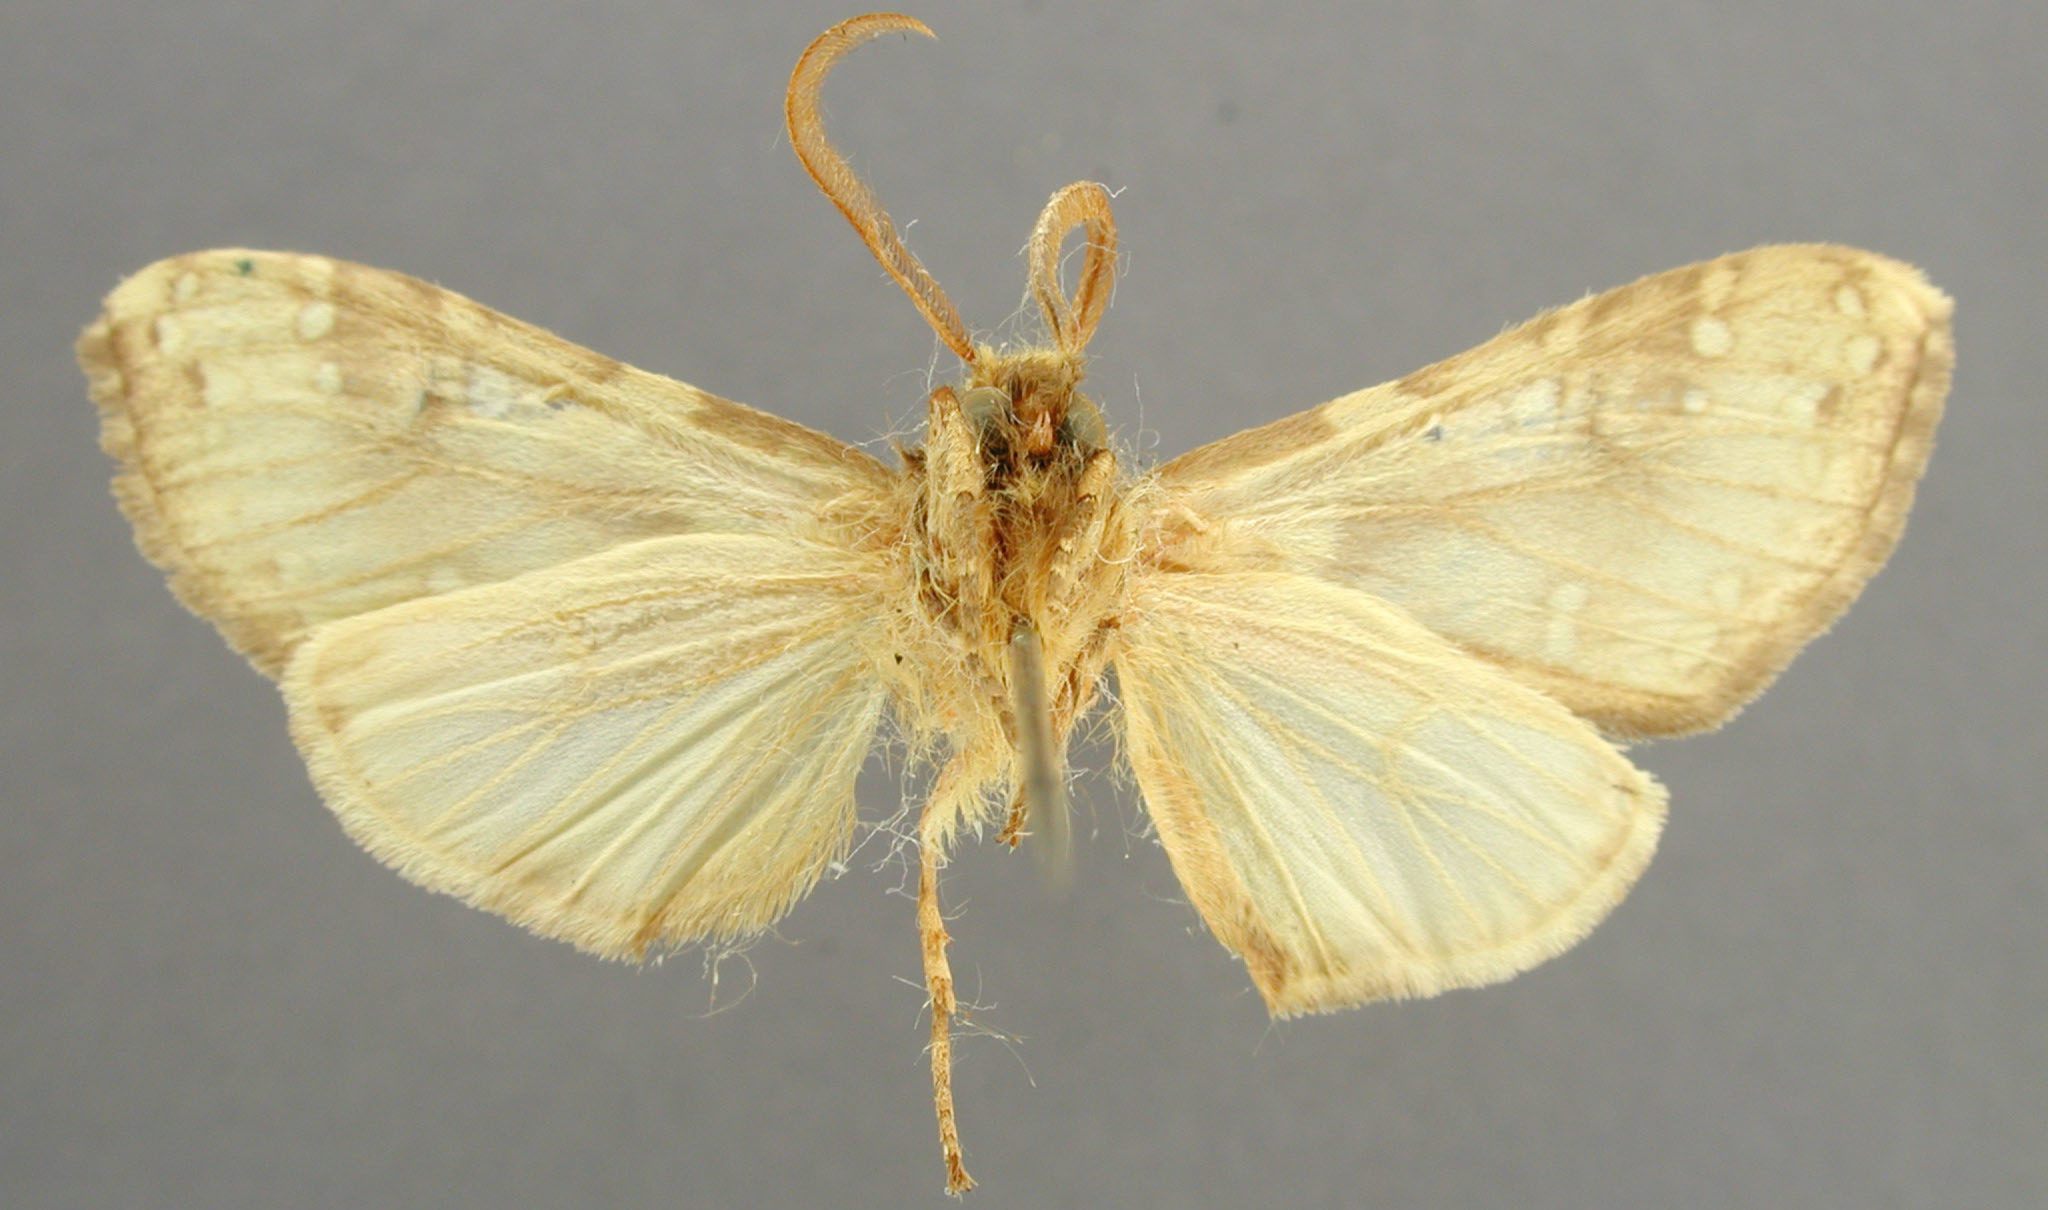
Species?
Hypocrisias gemella
